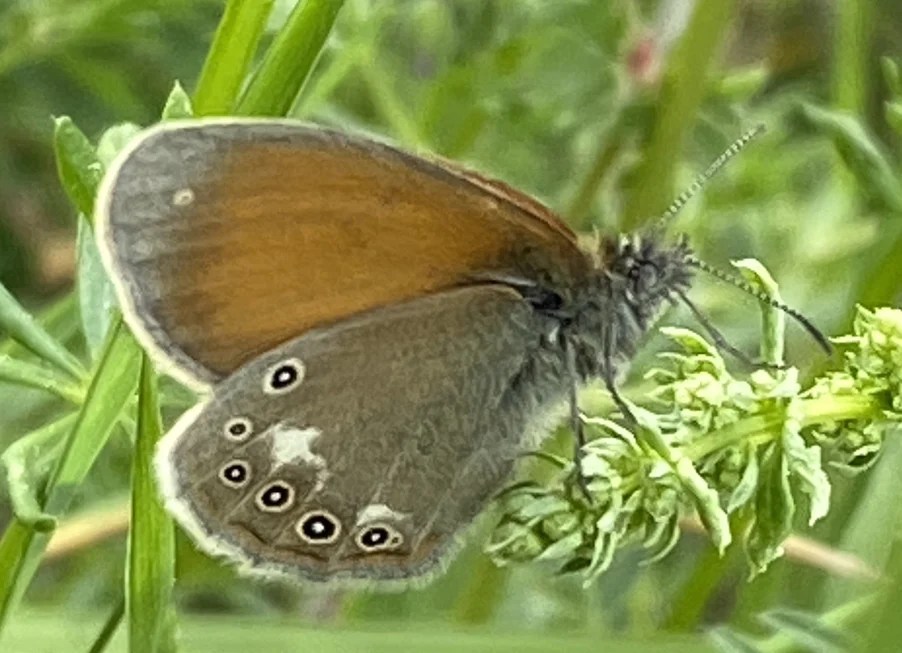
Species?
Coenonympha glycerion (also Coenonympha iphis)
